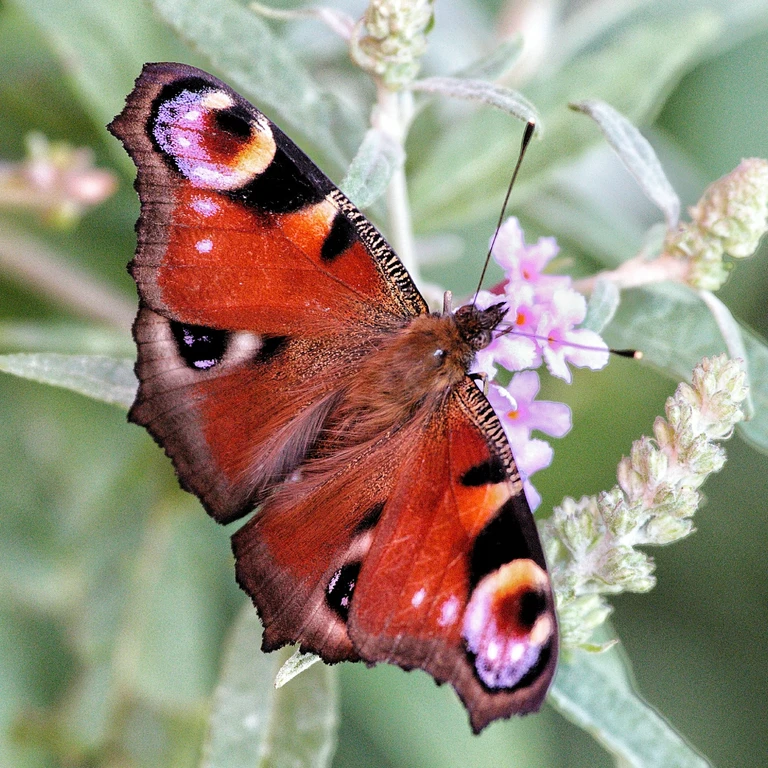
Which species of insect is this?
Aglais io
